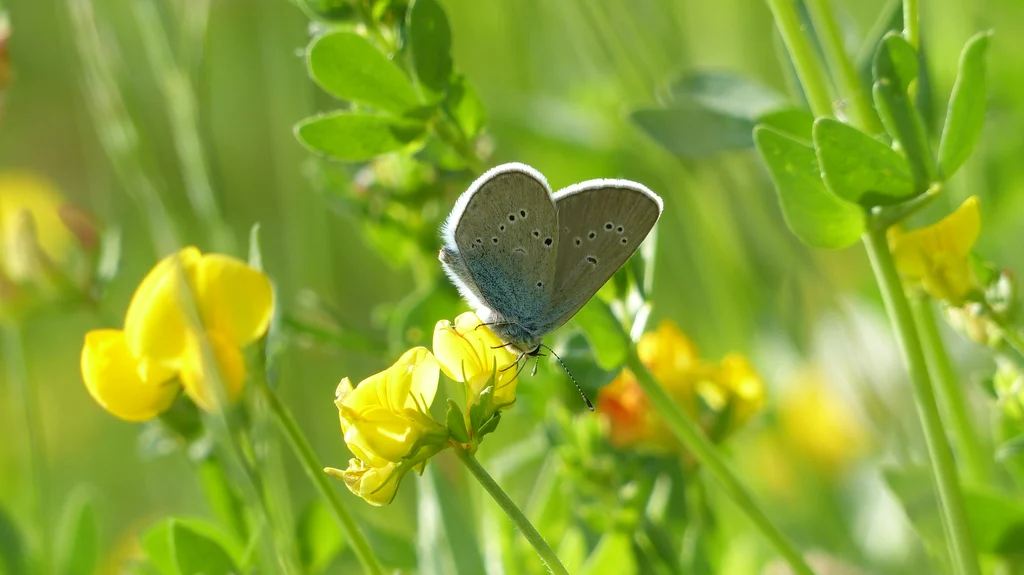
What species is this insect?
Cyaniris semiargus
